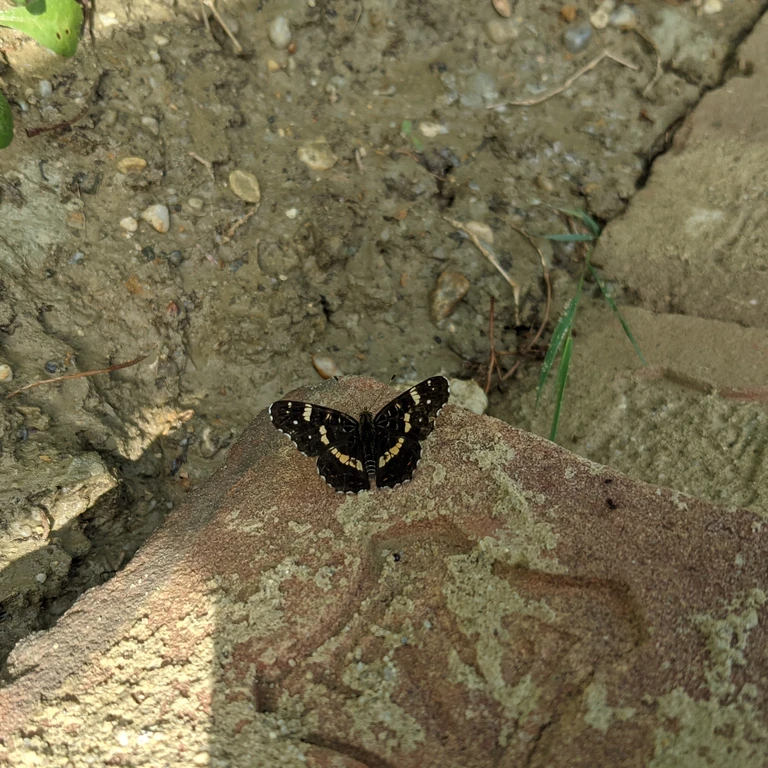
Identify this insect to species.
Araschnia levana
